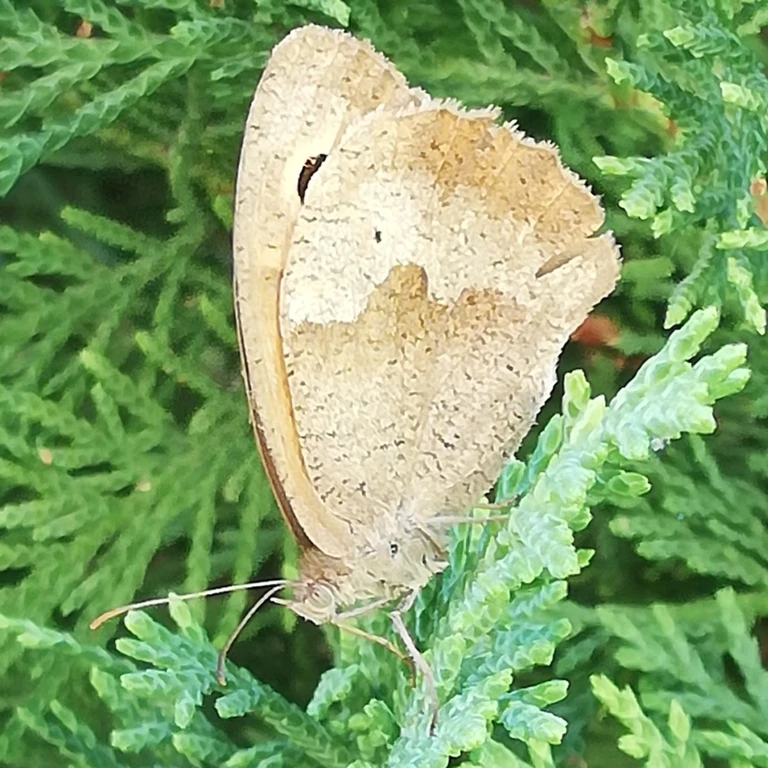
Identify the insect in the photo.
Maniola jurtina
